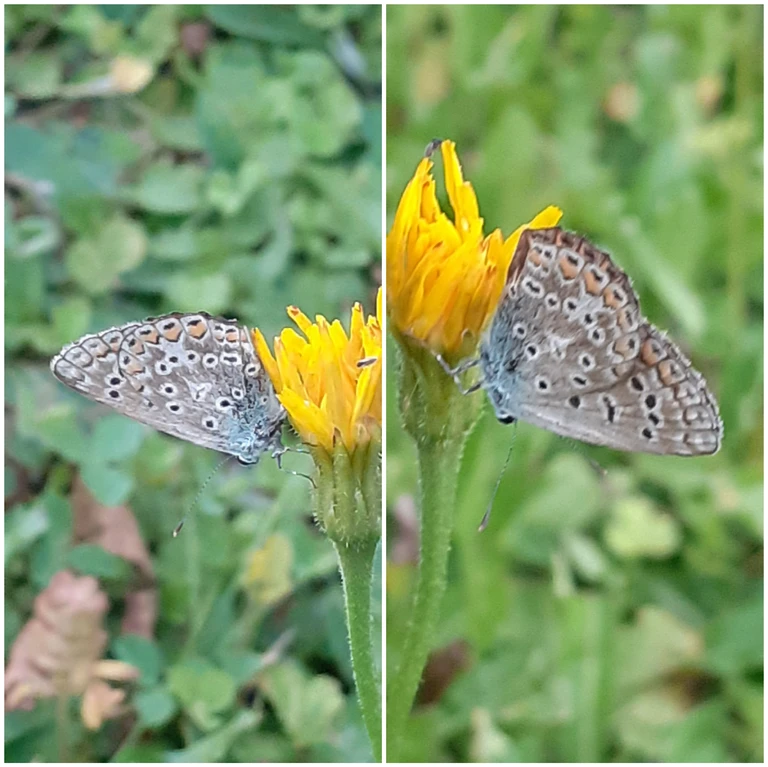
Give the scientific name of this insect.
Polyommatus icarus
